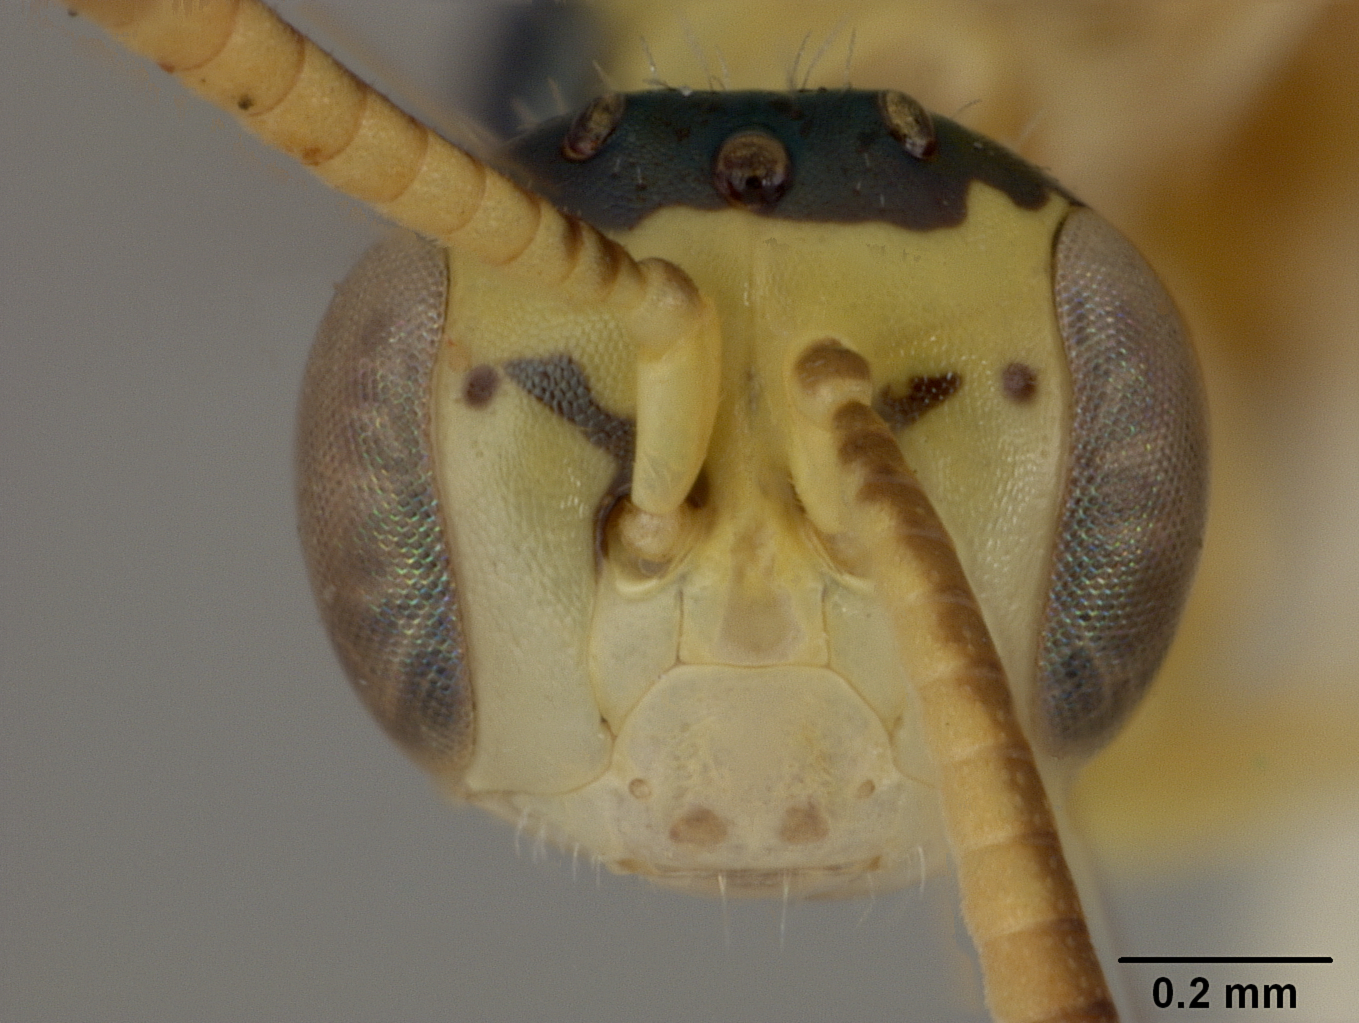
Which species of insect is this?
Perdita prosopidis
